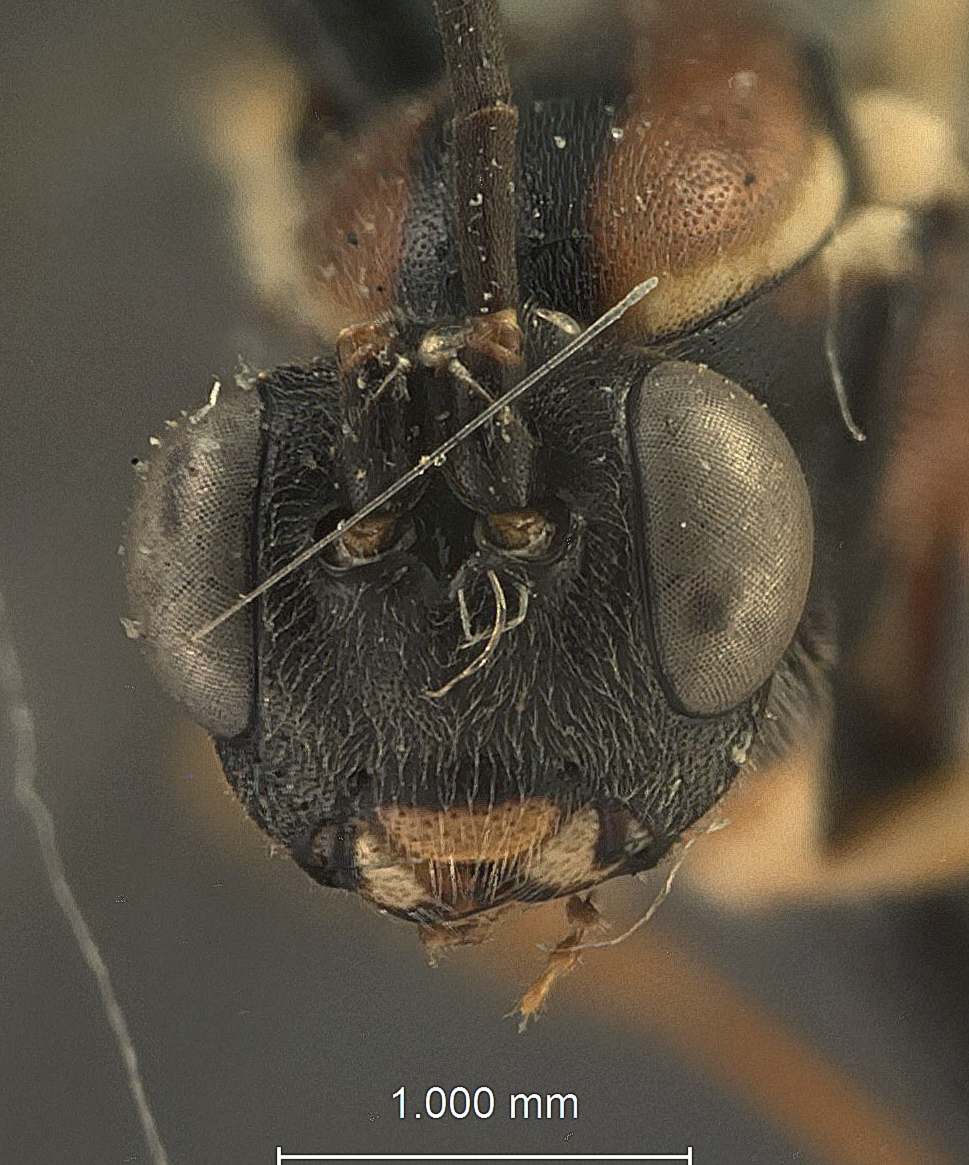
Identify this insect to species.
Stilbopoides maculiventrus
